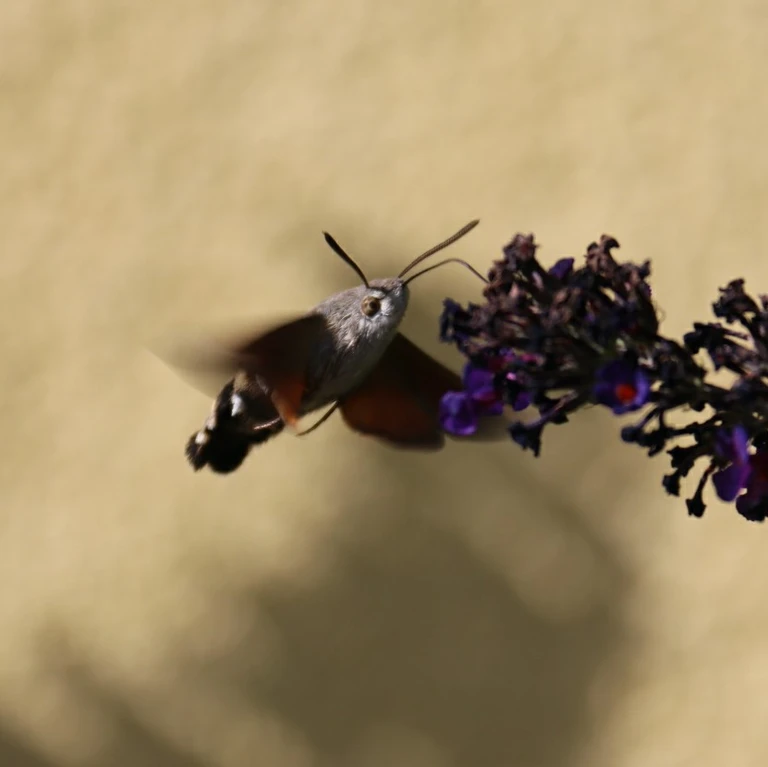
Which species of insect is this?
Macroglossum stellatarum
